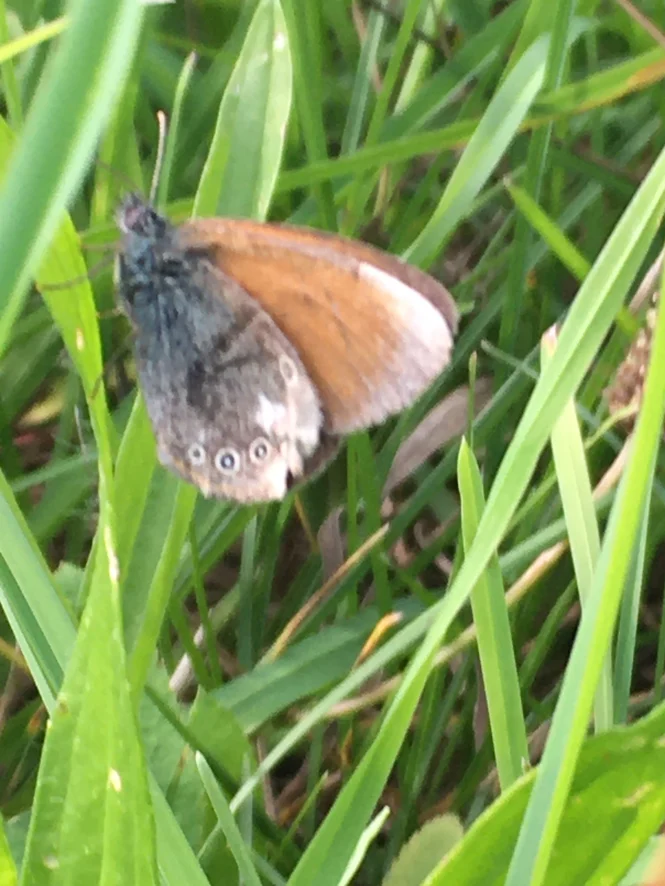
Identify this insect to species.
Coenonympha glycerion (also Coenonympha iphis)
